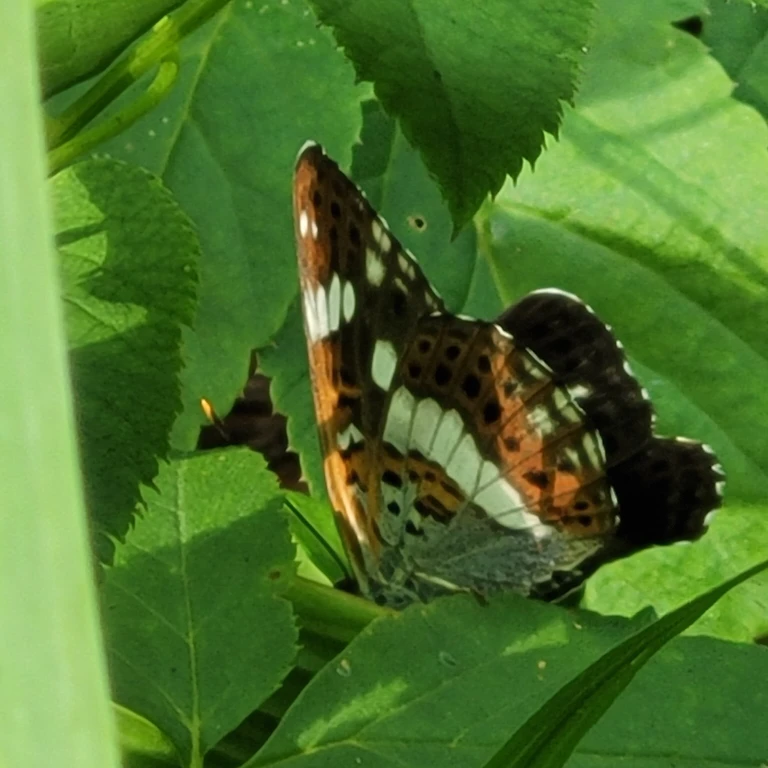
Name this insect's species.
Limenitis camilla (also Ladoga camilla)
